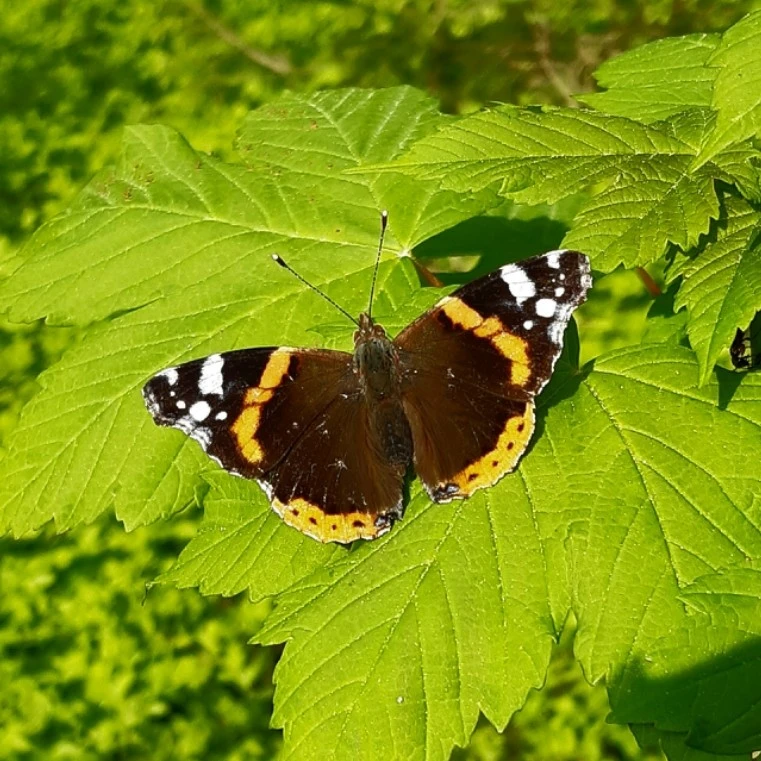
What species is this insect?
Vanessa atalanta
